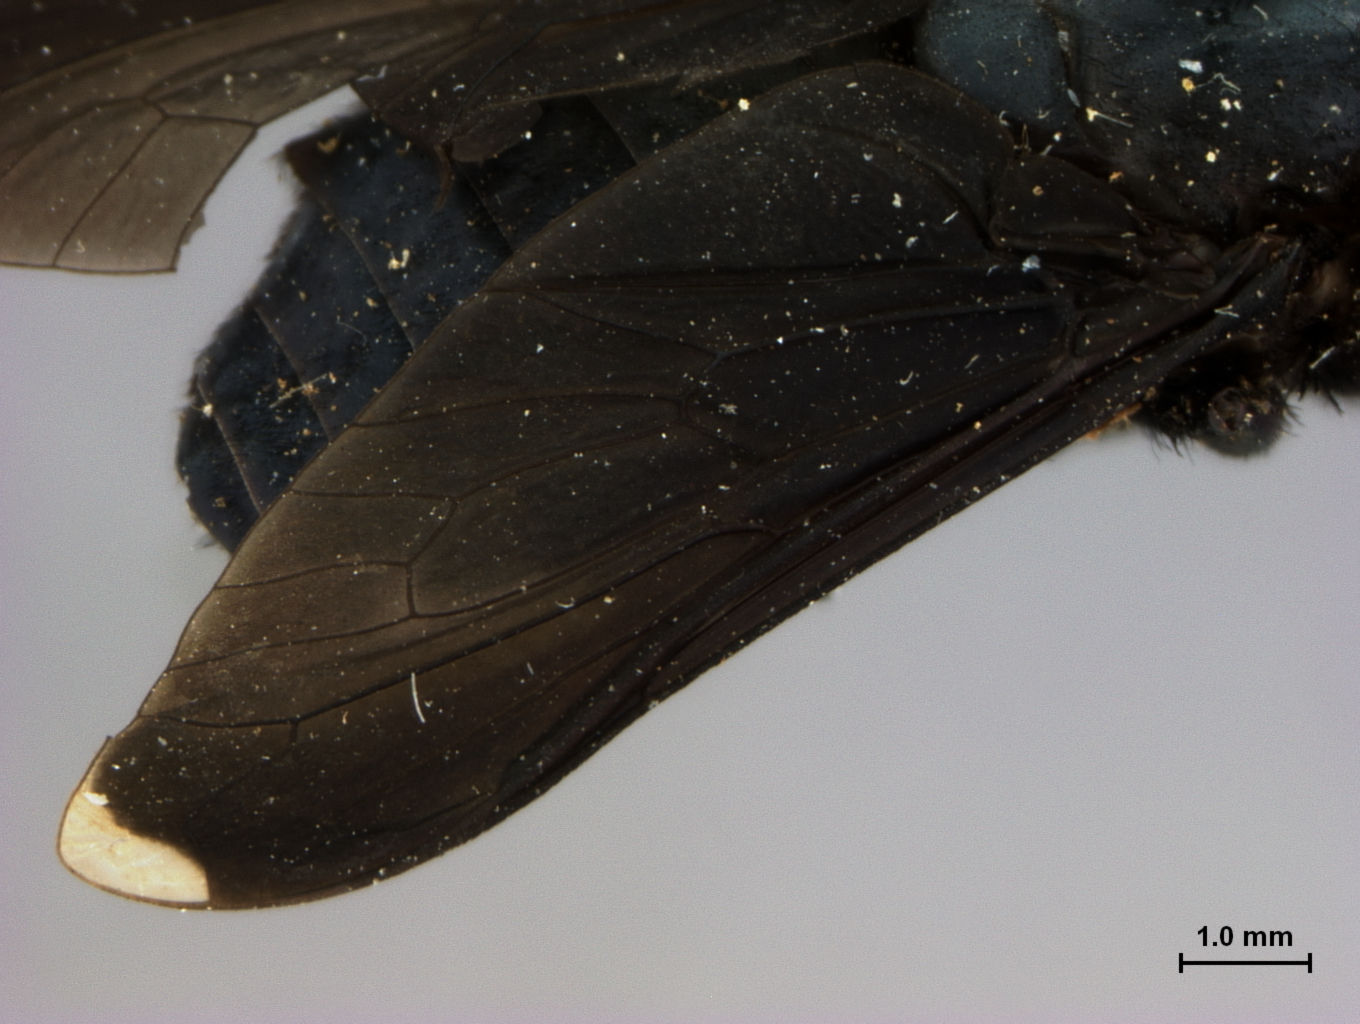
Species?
Bolbodimyia nigra
